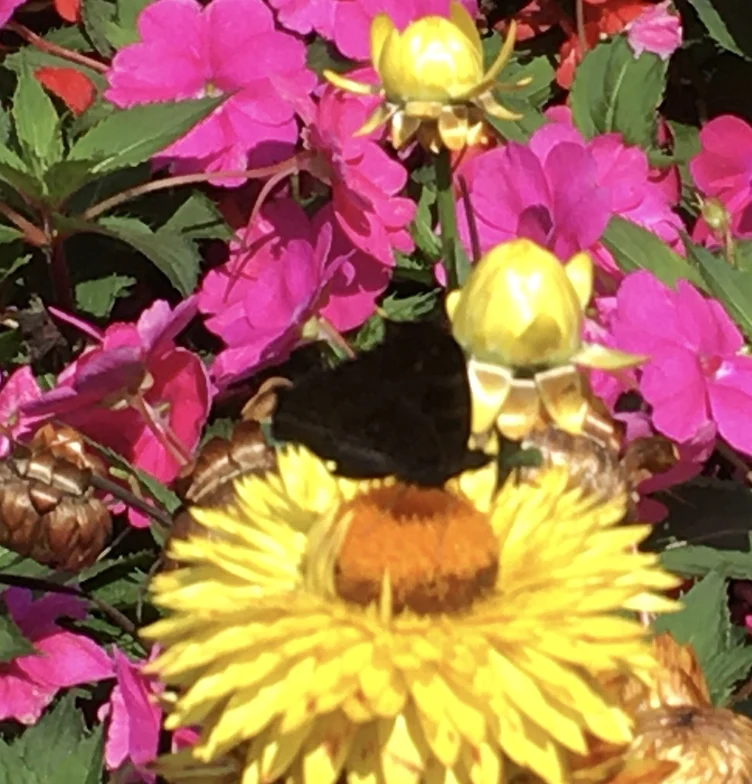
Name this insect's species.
Aglais io
